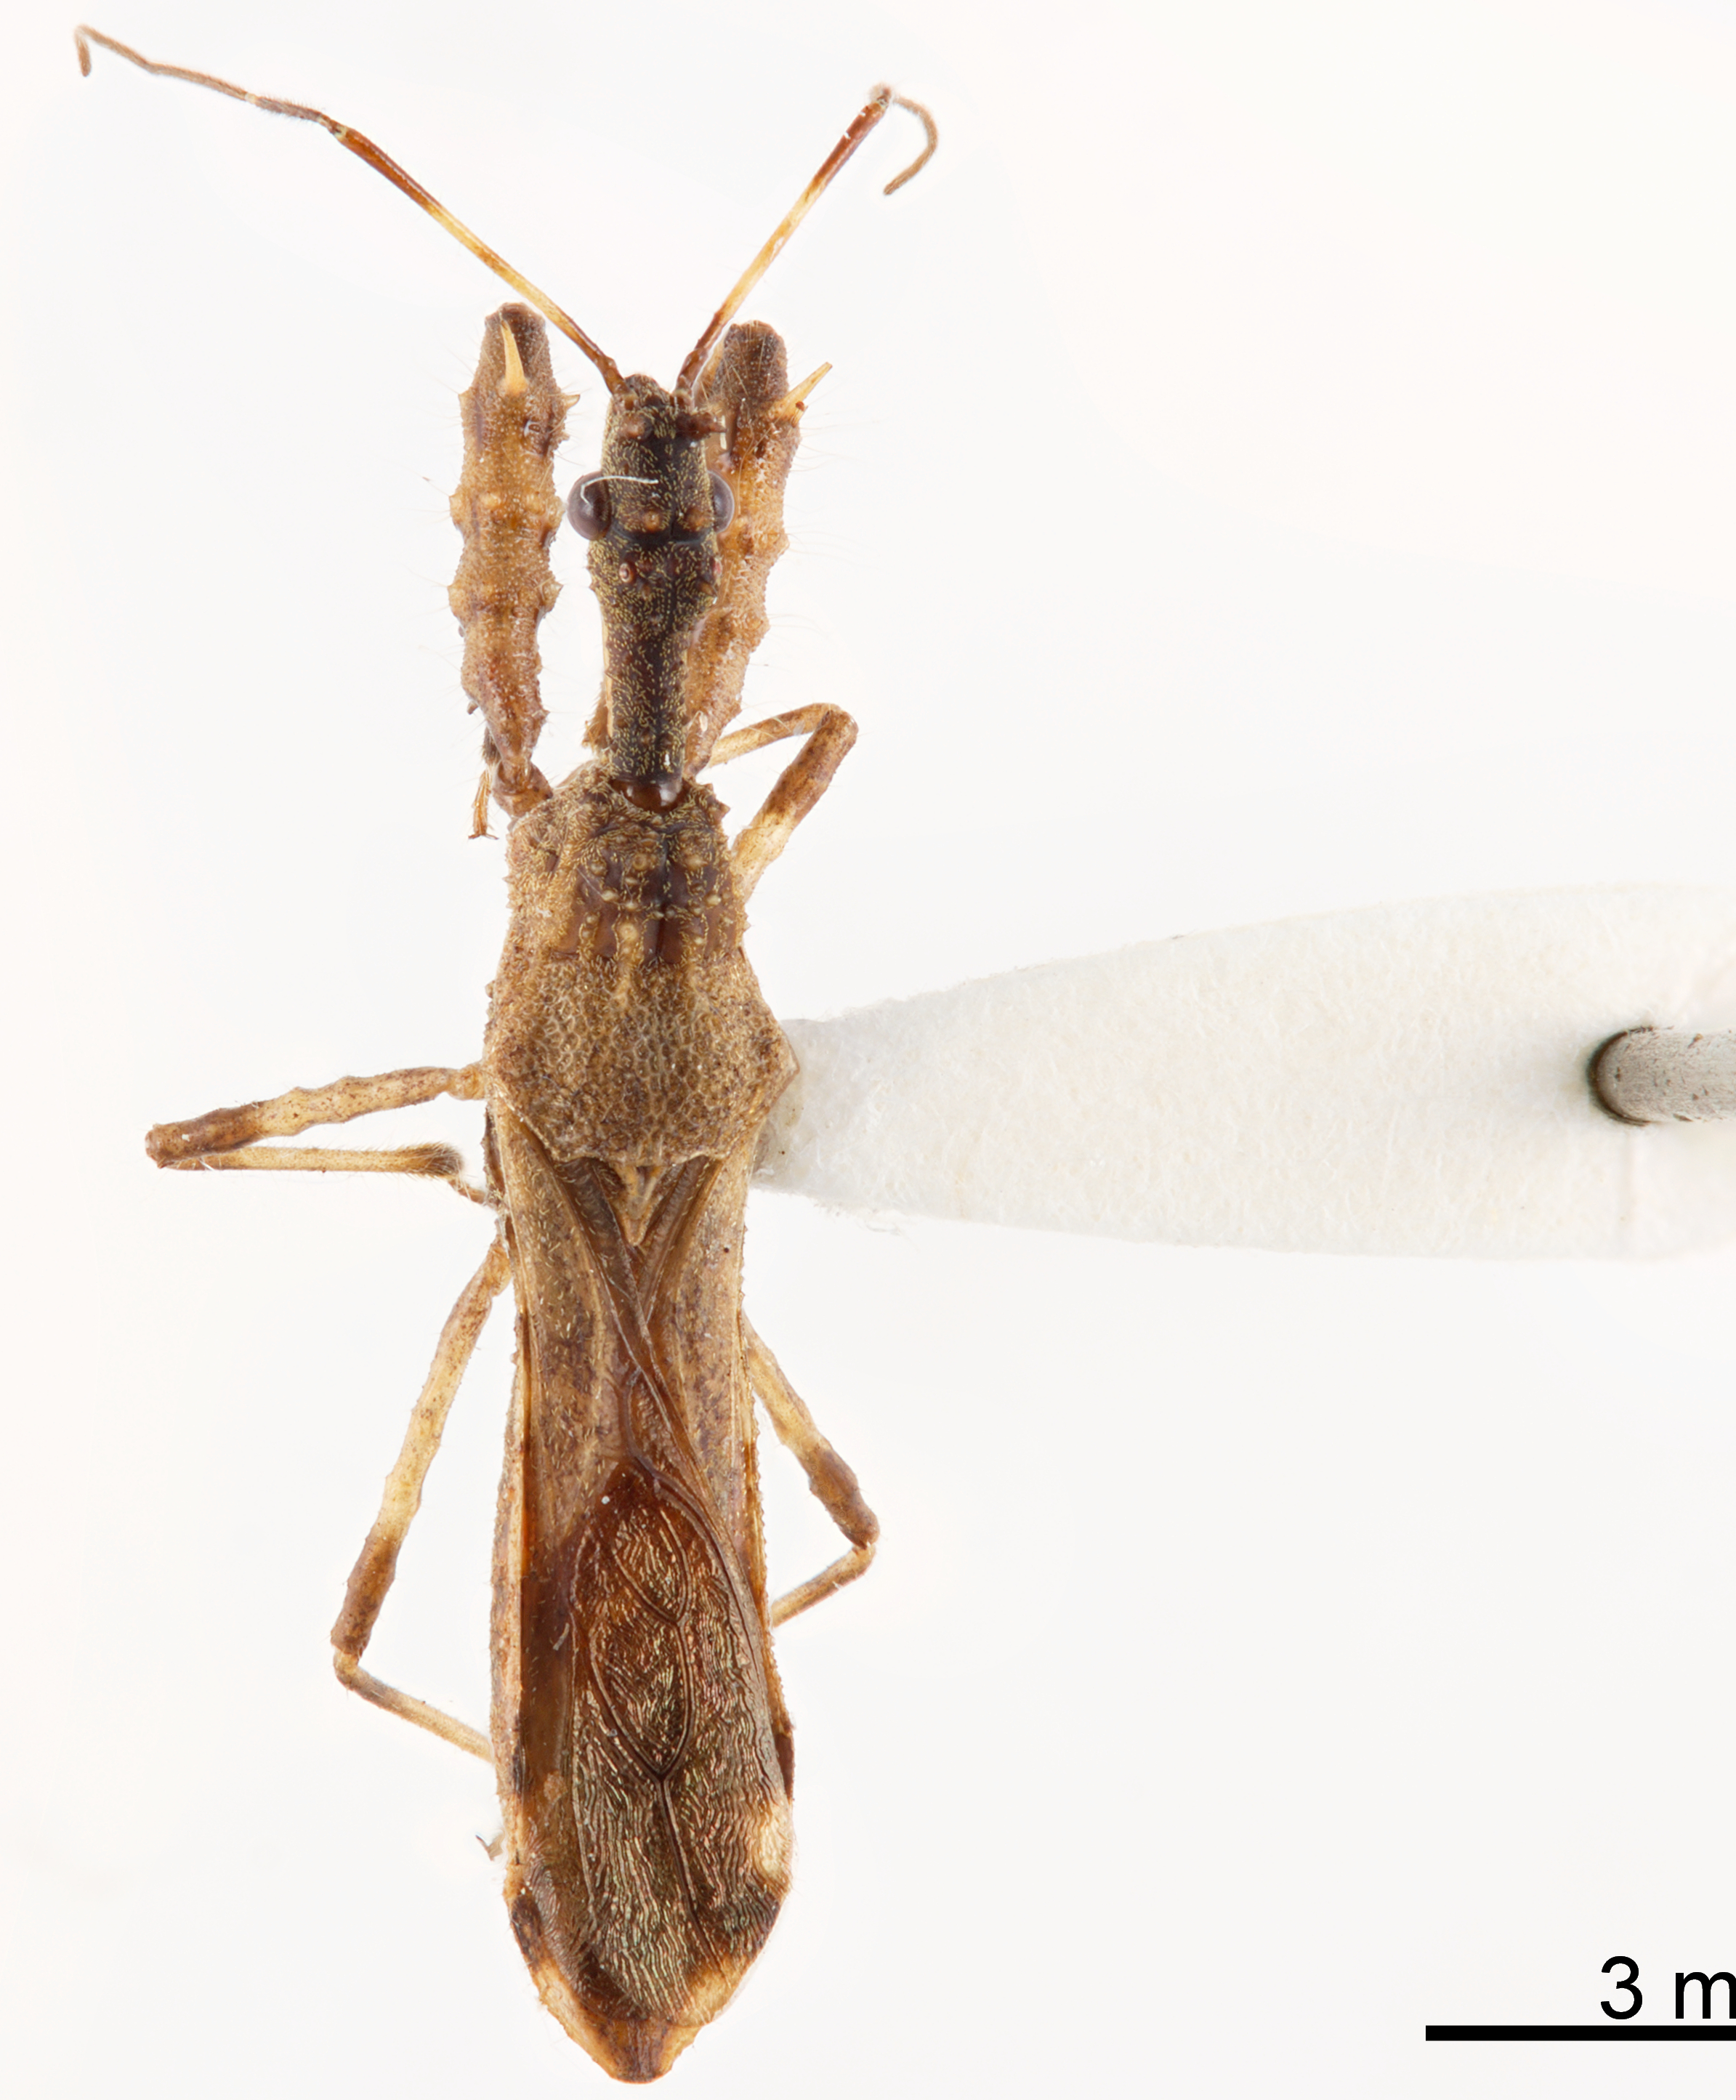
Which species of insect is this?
Irantha armipes
